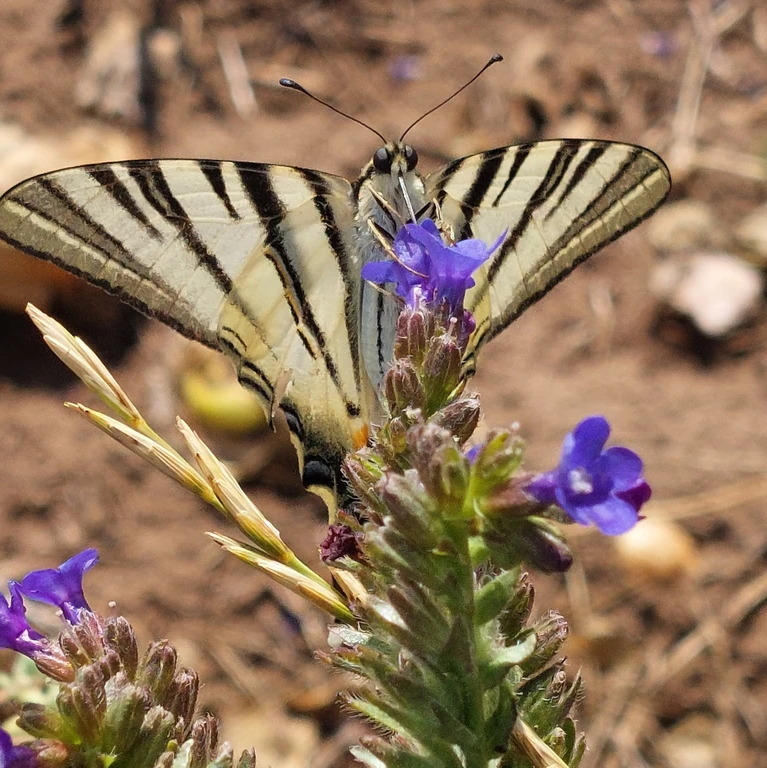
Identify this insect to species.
Iphiclides podalirius
